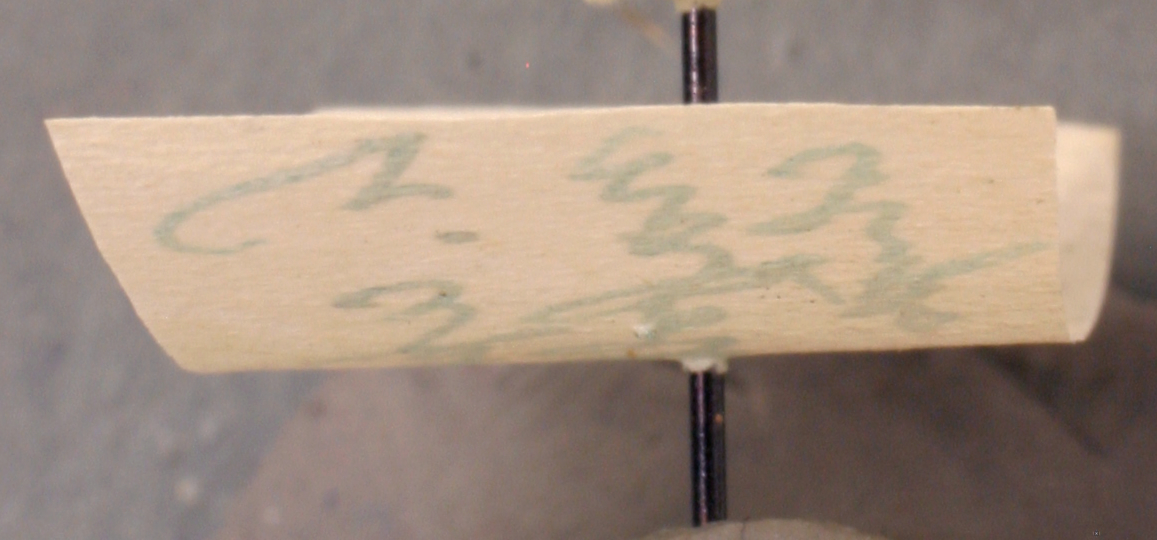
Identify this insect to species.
Amblyopone australis
